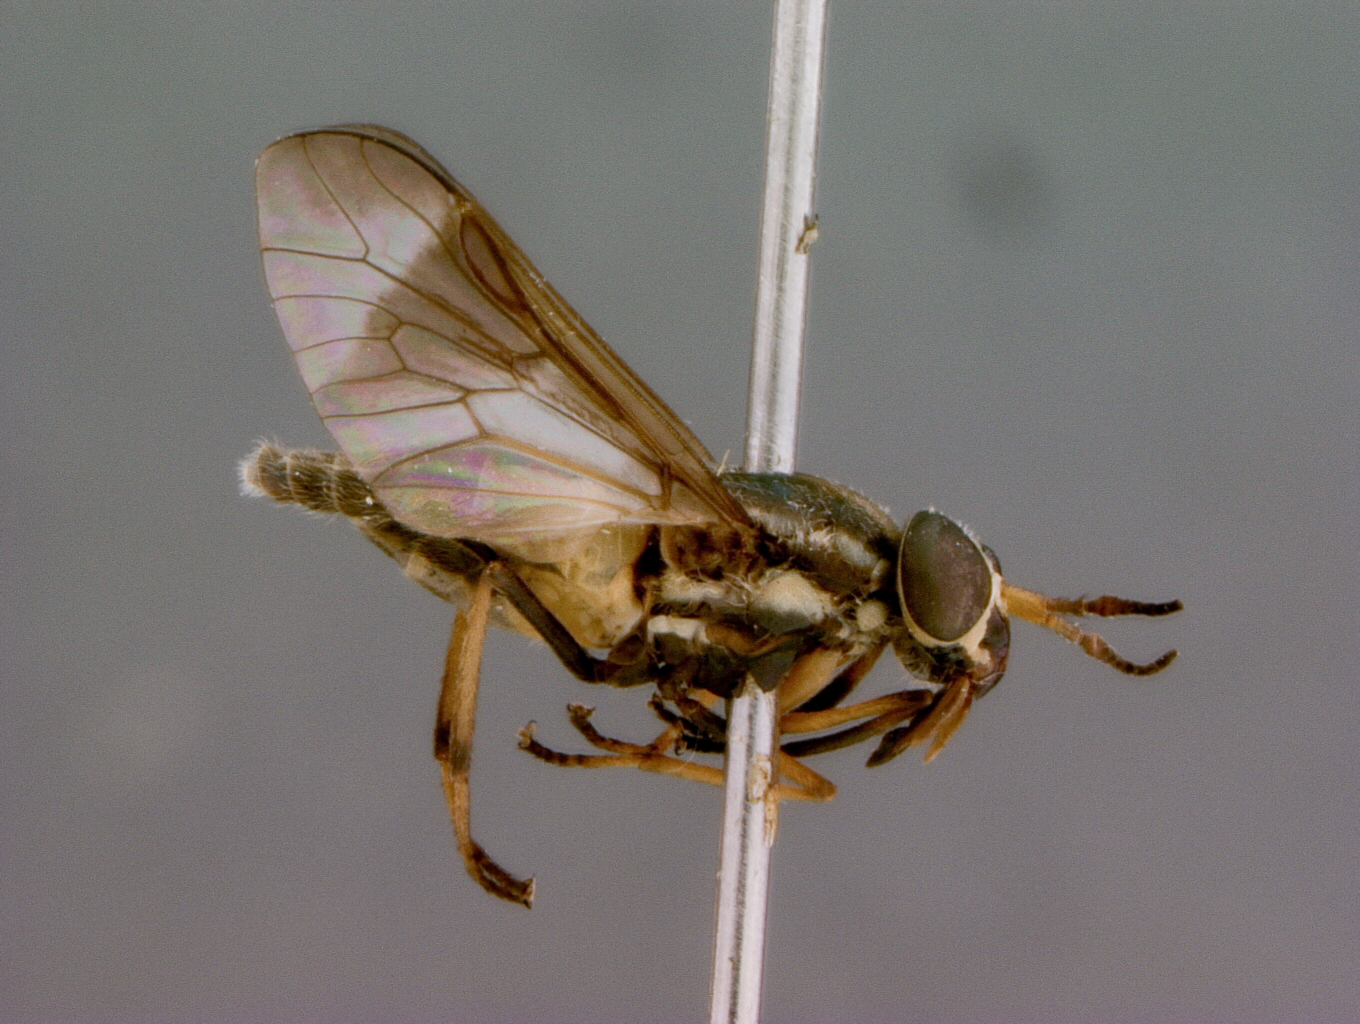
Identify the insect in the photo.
Chrysops harmani
